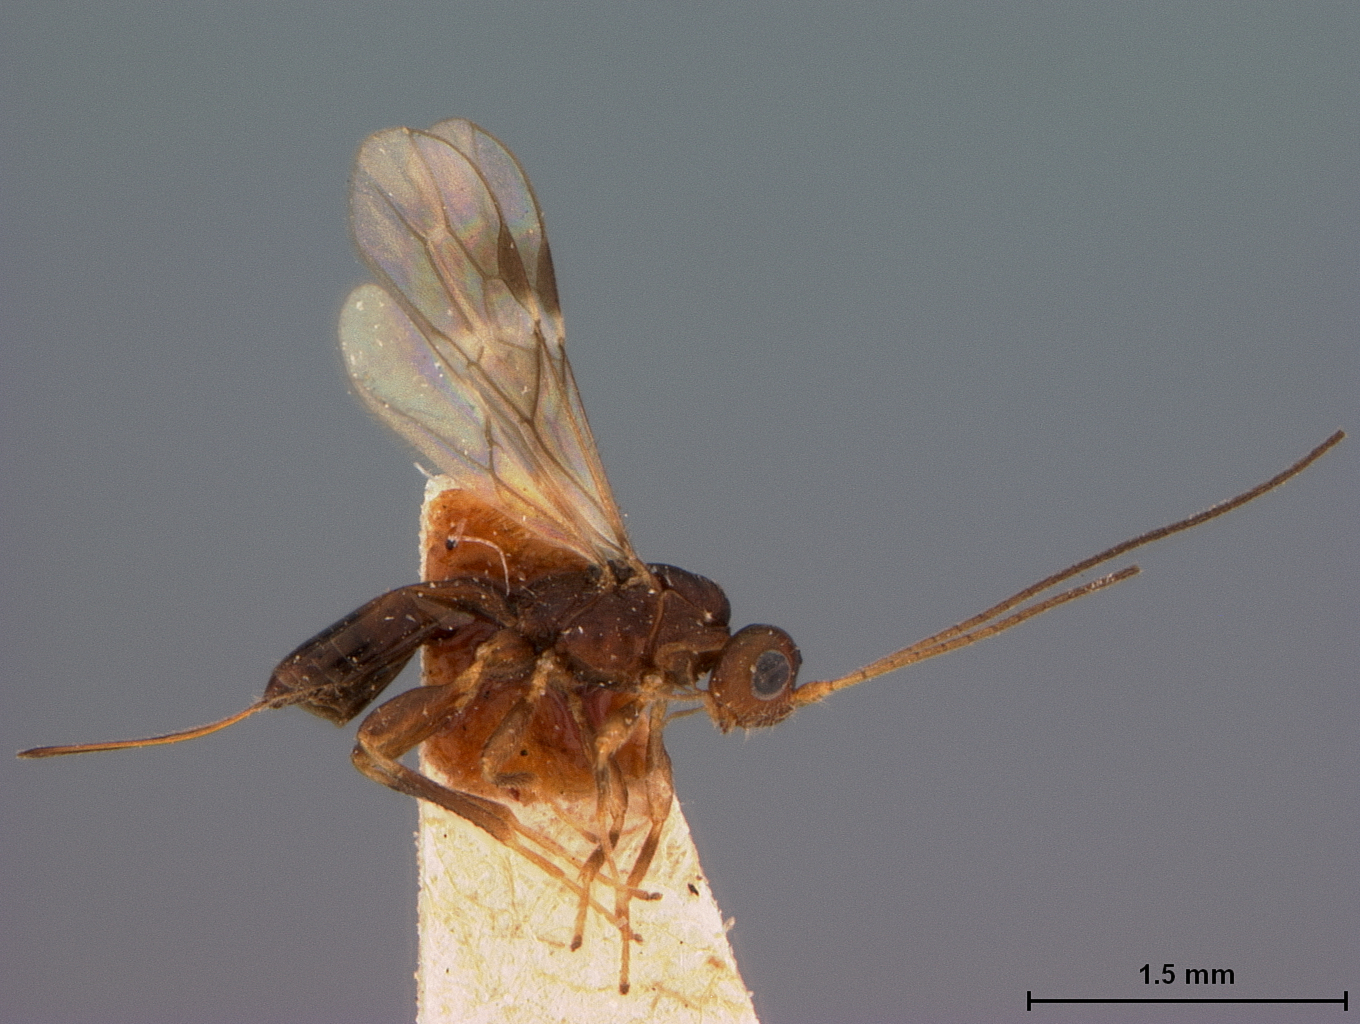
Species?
Spathius tomici
